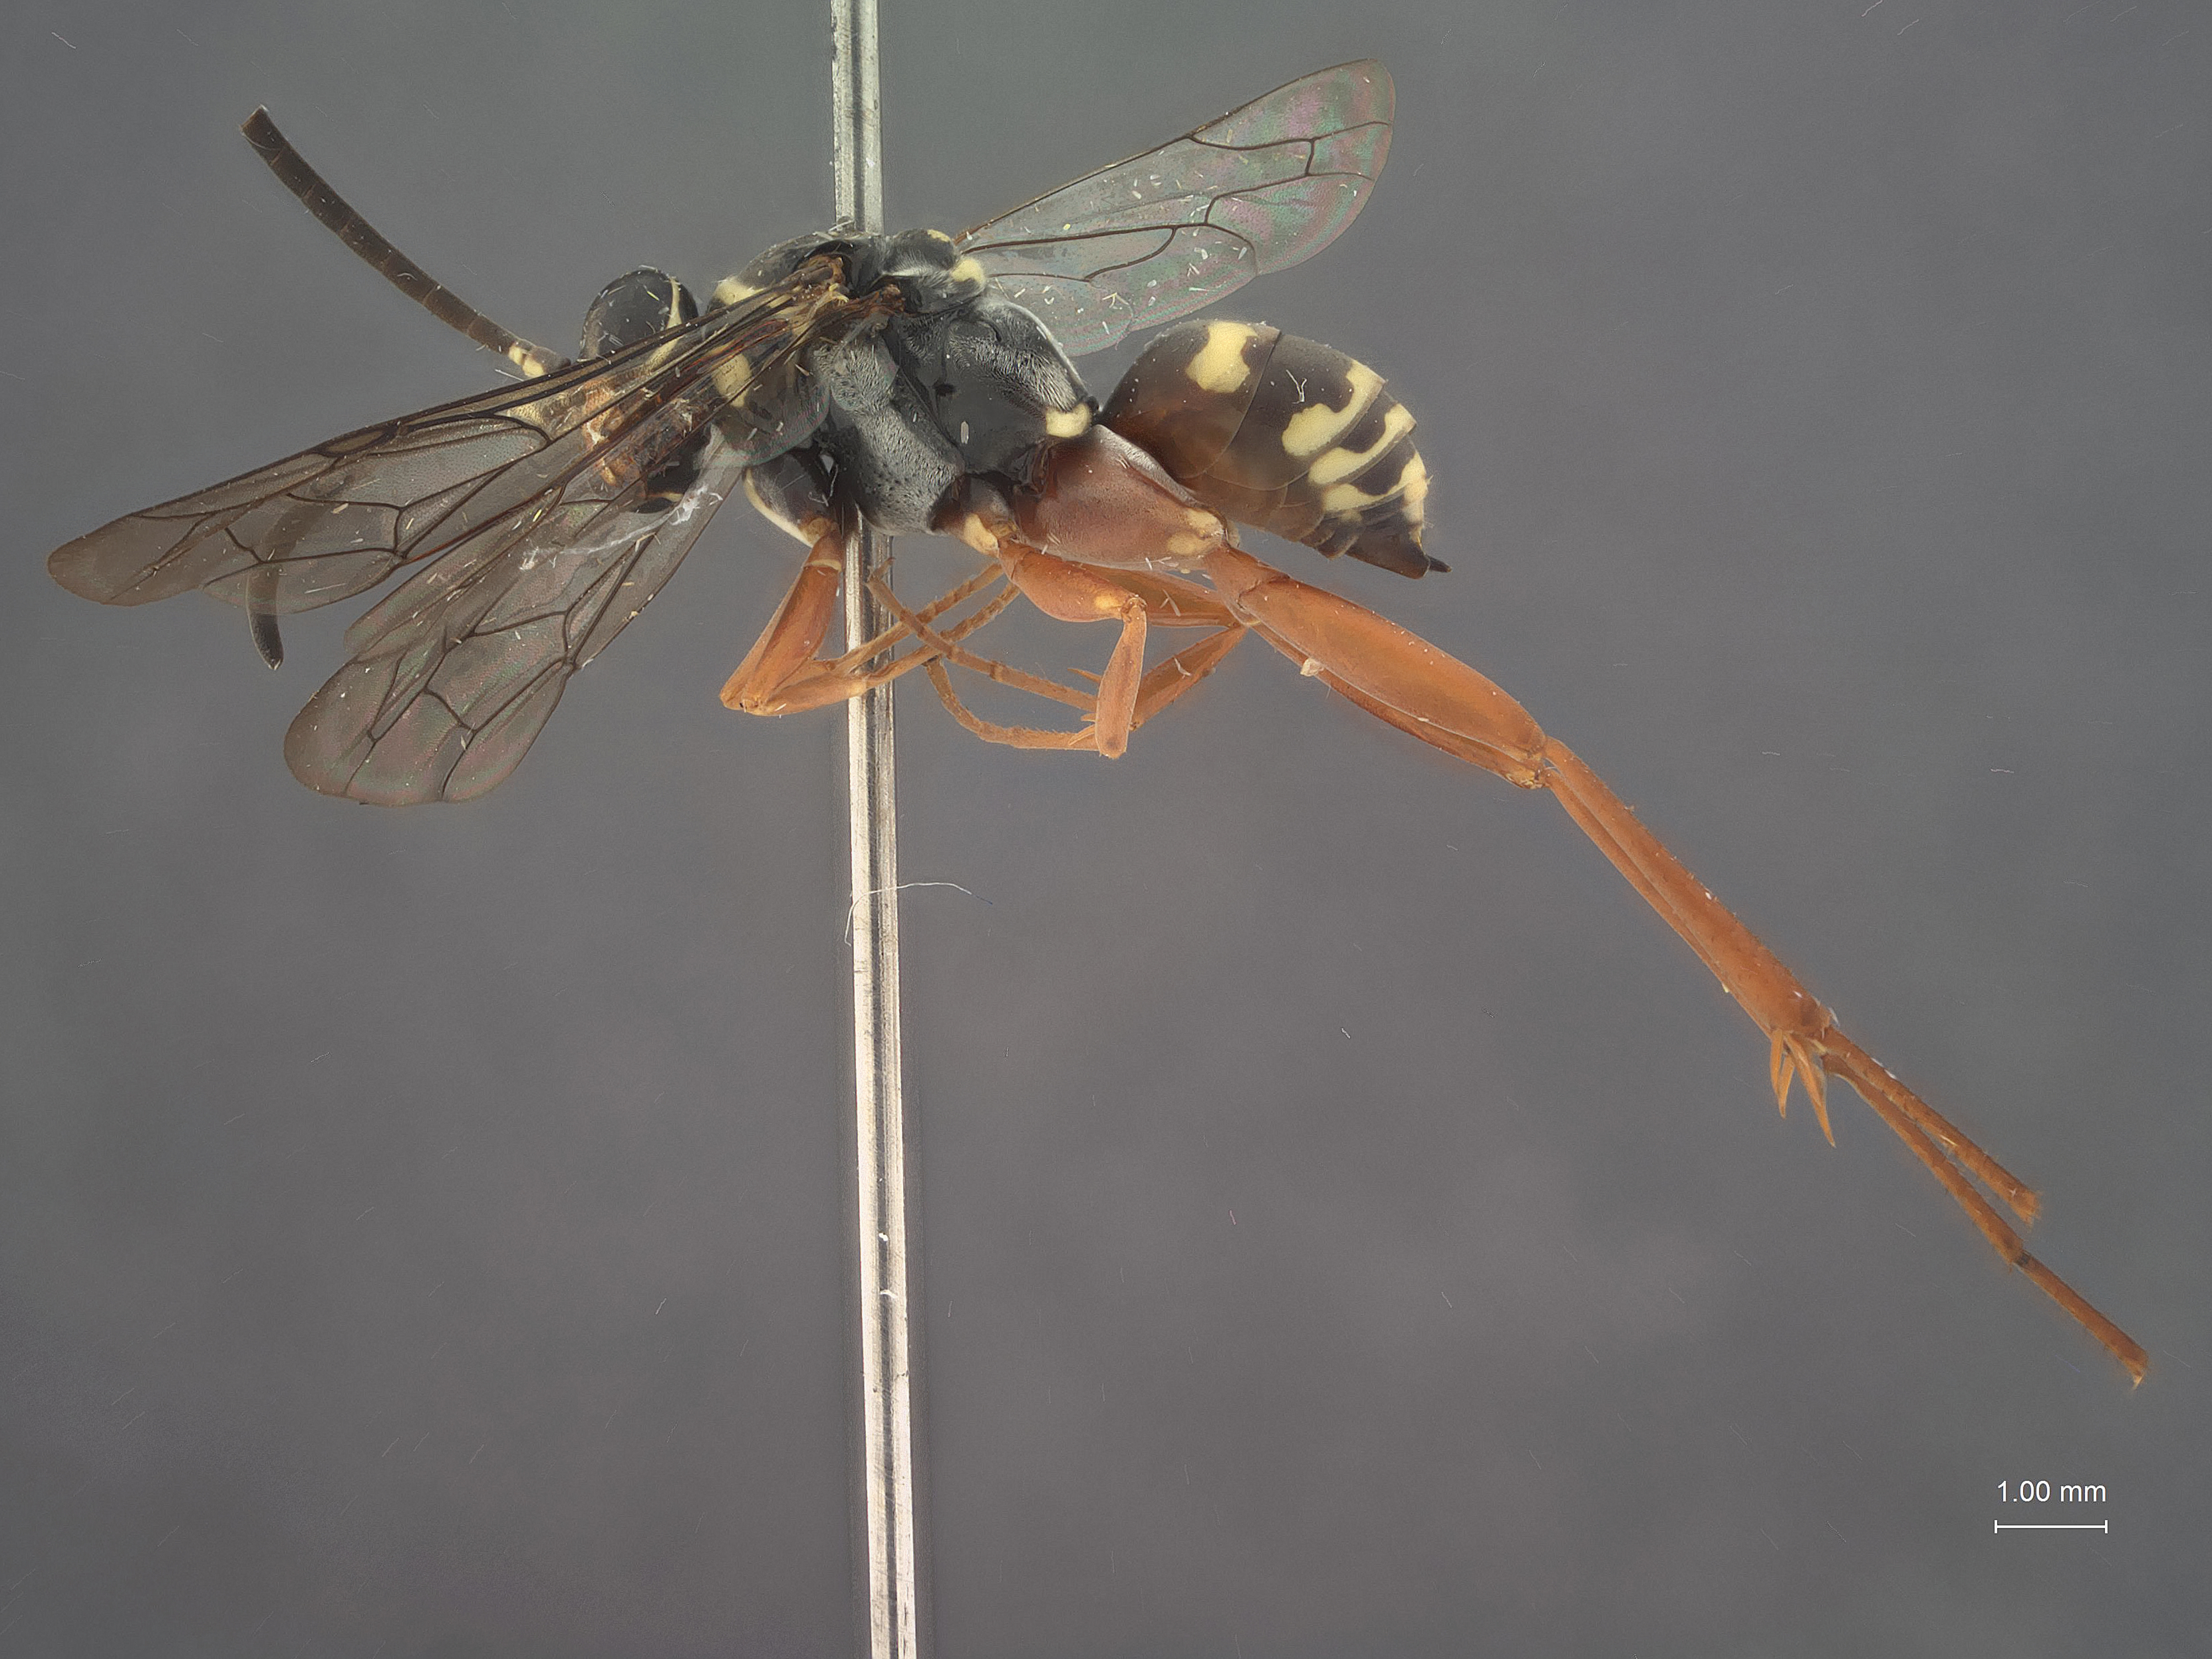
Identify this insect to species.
Ceropales cubensis
